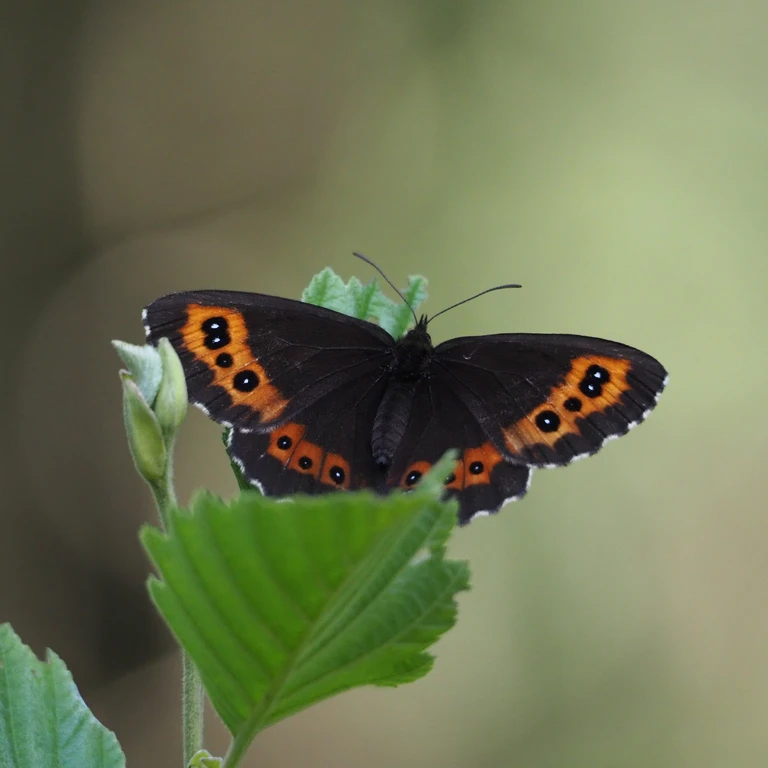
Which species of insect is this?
Erebia ligea
